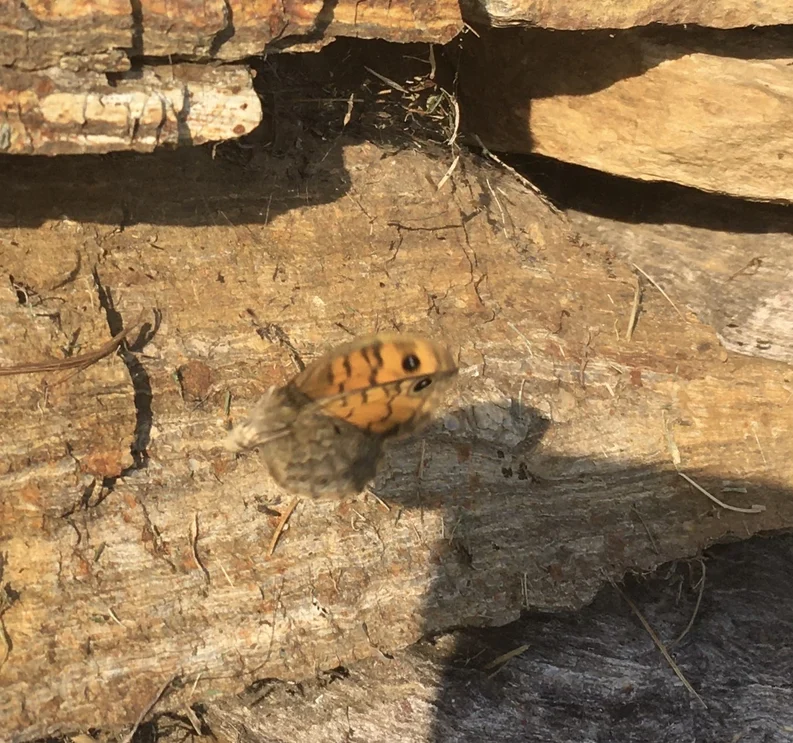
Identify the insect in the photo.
Lasiommata megera (also Pararge megera)
